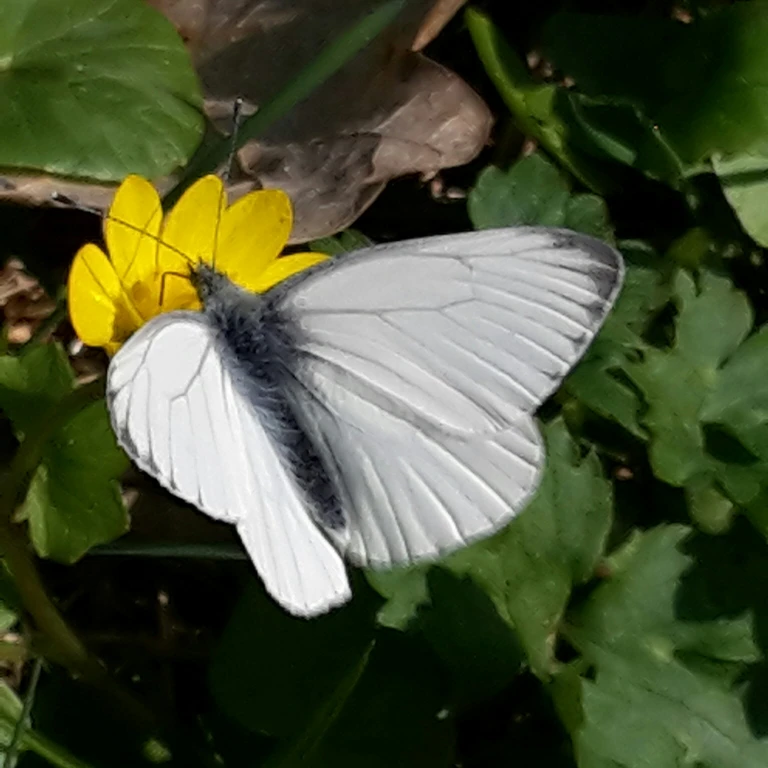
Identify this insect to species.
Pieris napi
